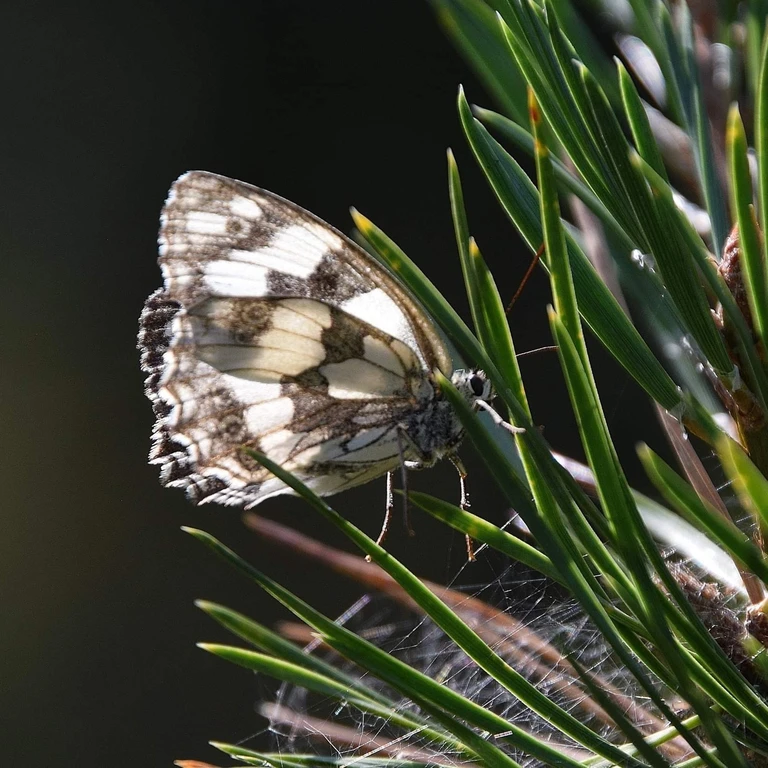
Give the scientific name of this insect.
Melanargia galathea
